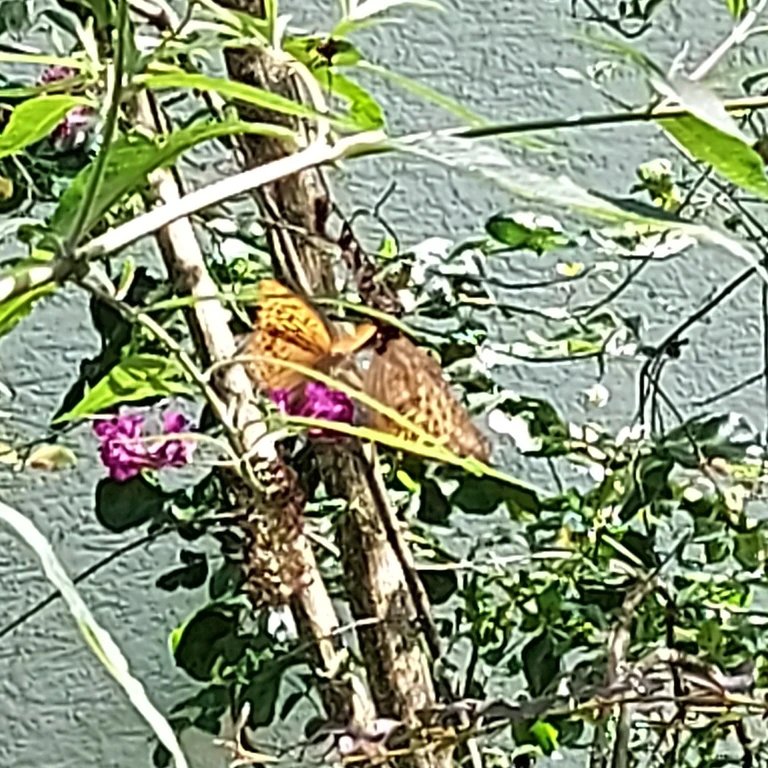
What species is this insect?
Argynnis paphia
